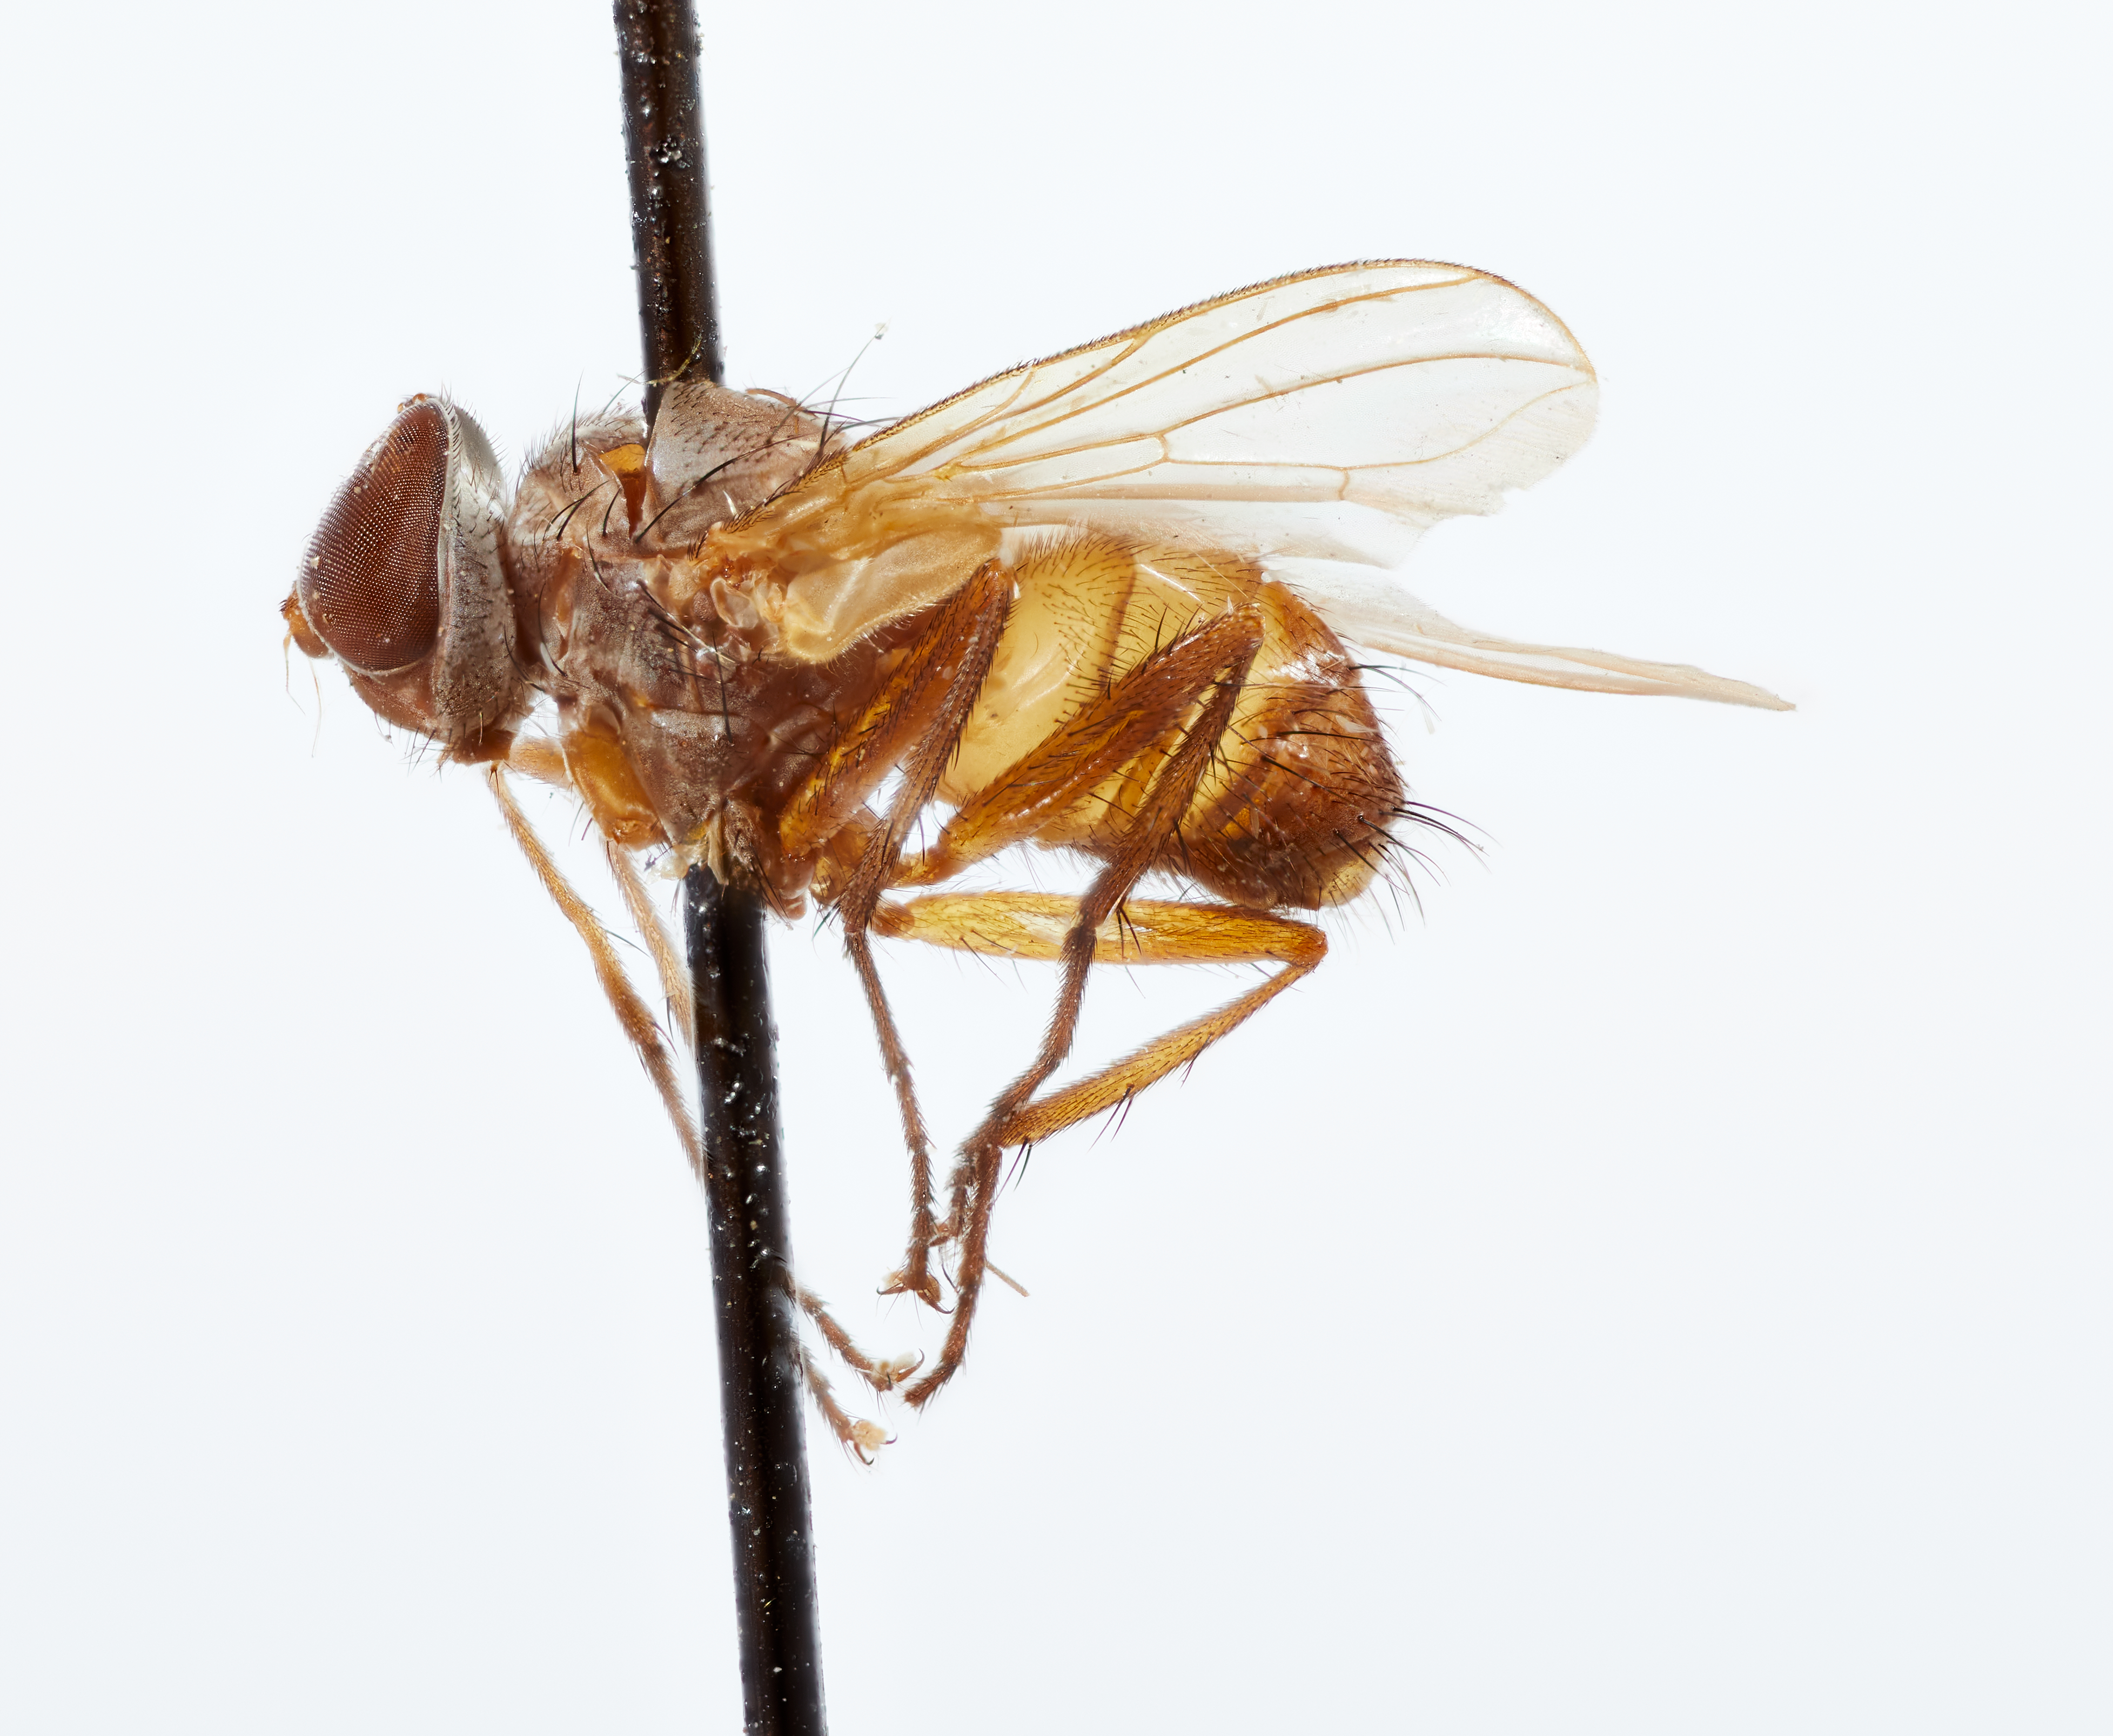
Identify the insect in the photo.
Eutrixopsis javana
